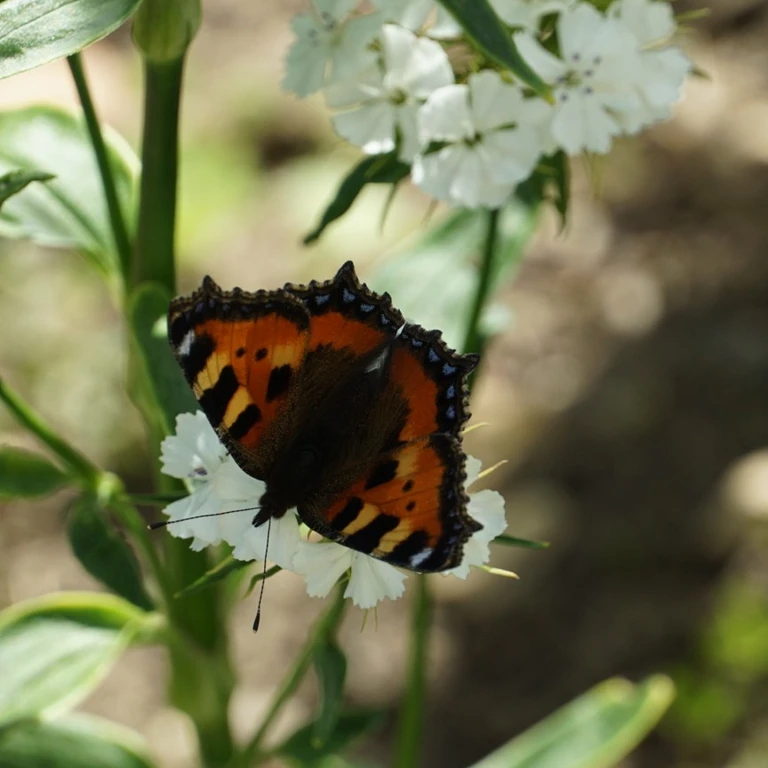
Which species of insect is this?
Aglais urticae
